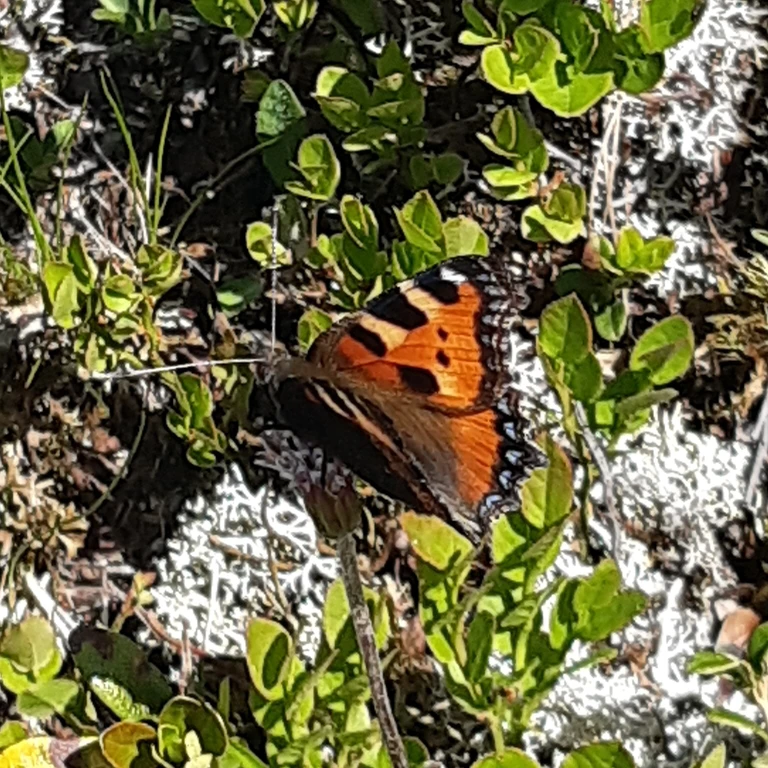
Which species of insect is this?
Aglais urticae
